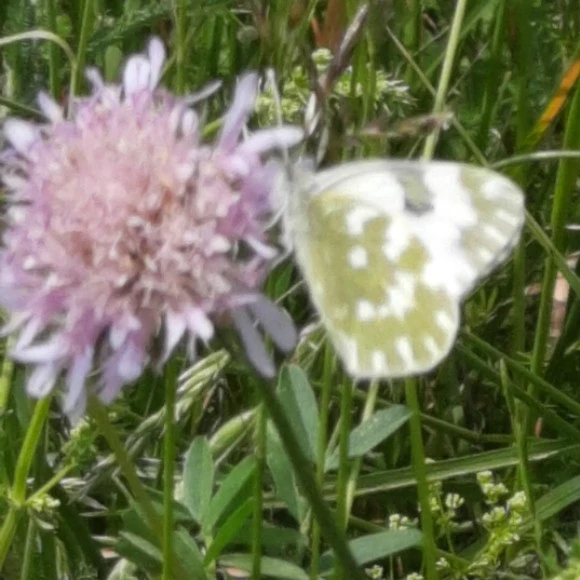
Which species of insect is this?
Pontia edusa
